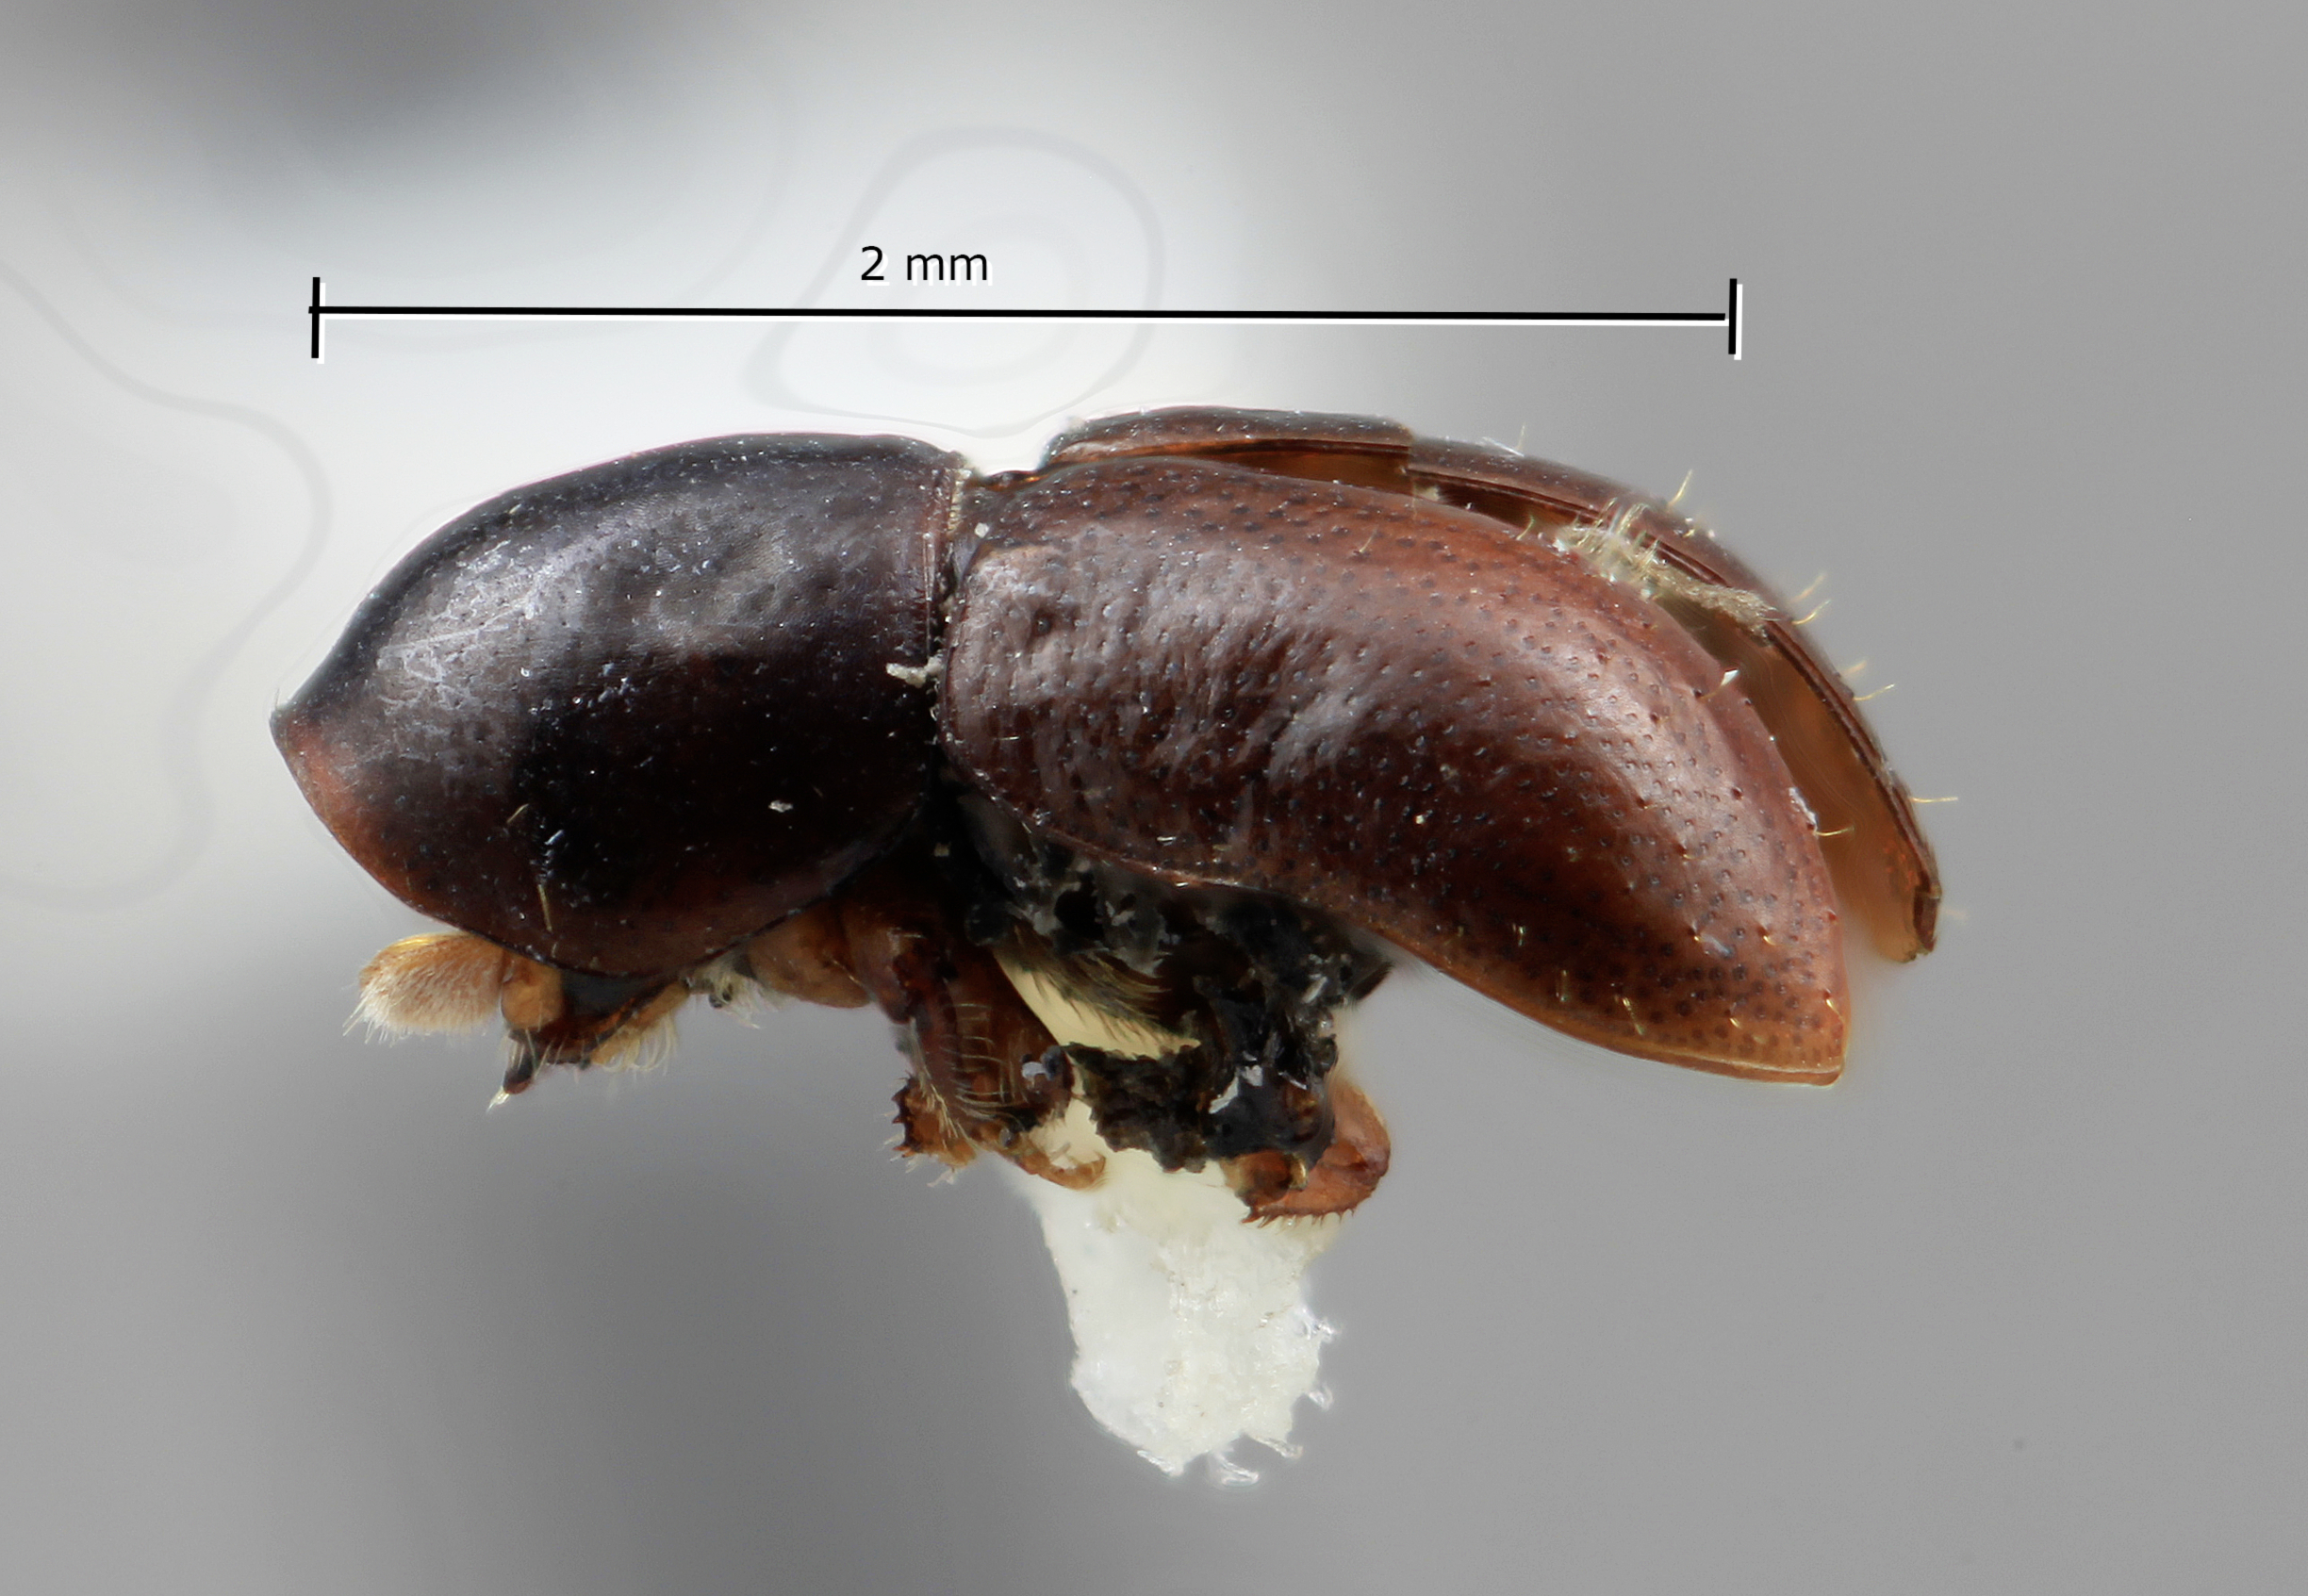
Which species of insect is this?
Corthylus cecropicolens
